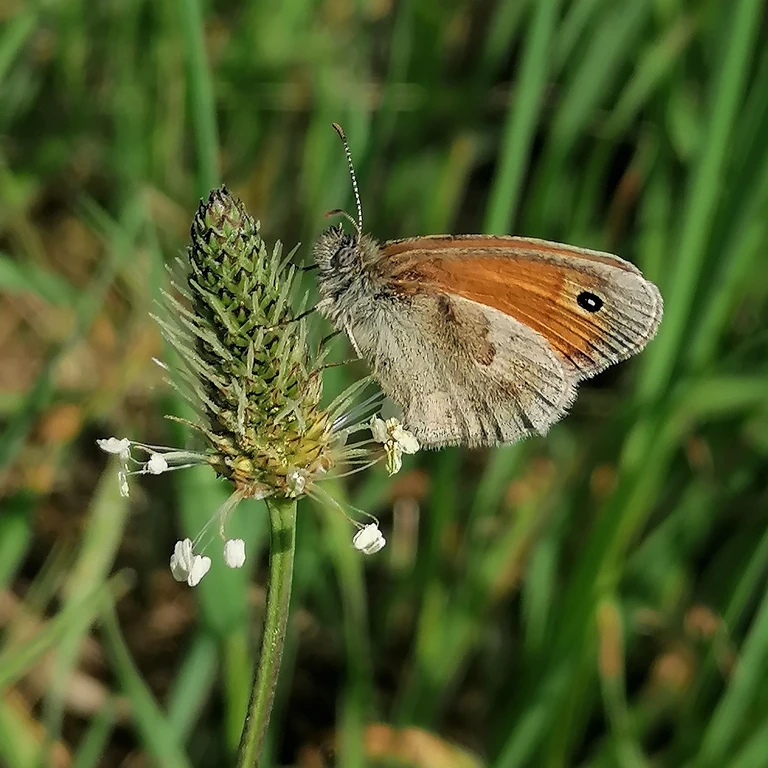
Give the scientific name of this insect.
Coenonympha pamphilus
